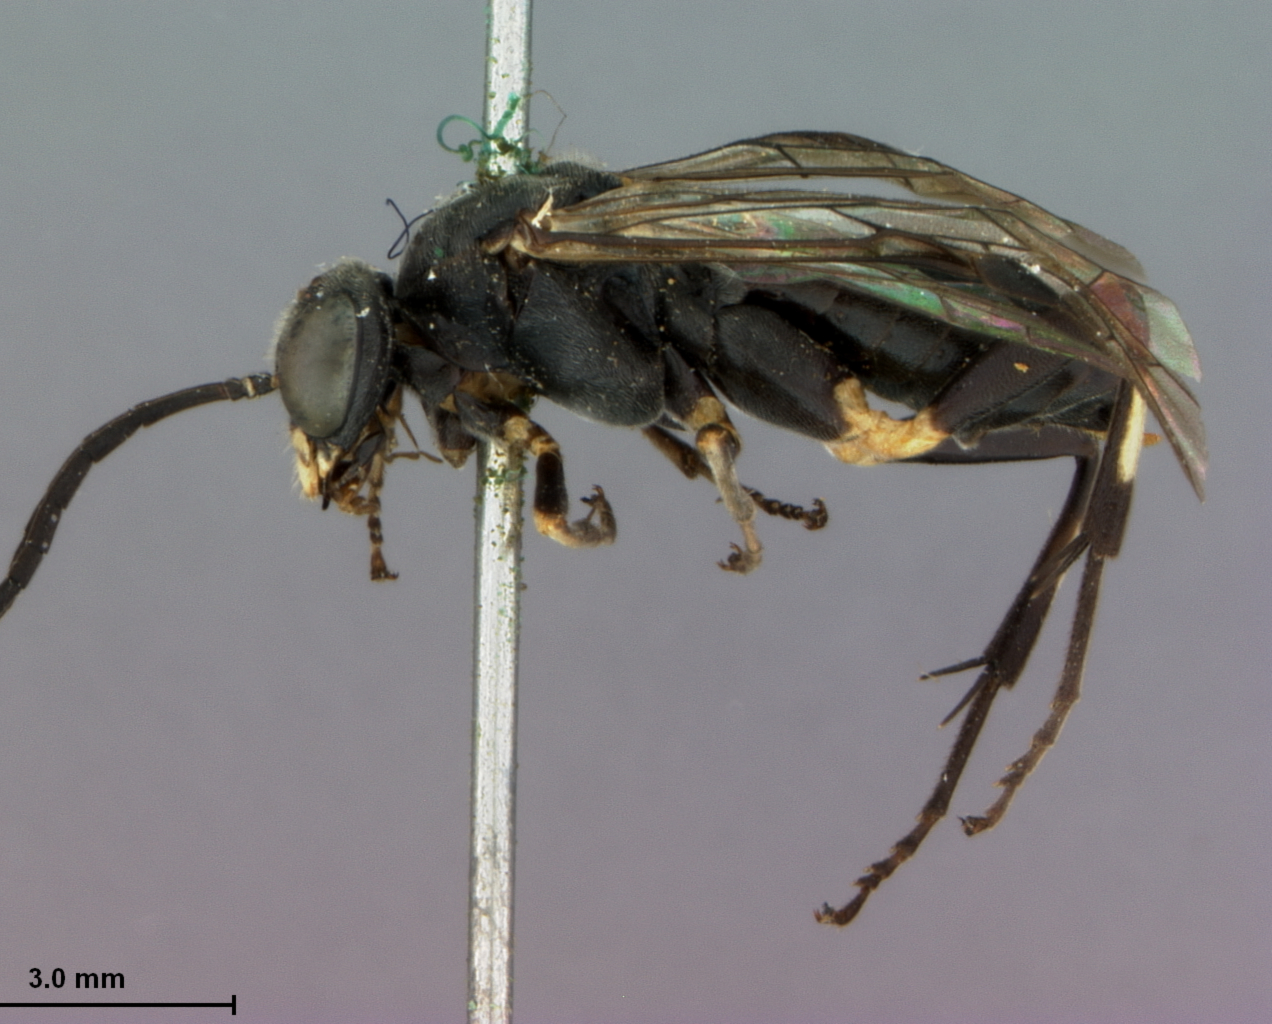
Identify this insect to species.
Macrophya externiformis
